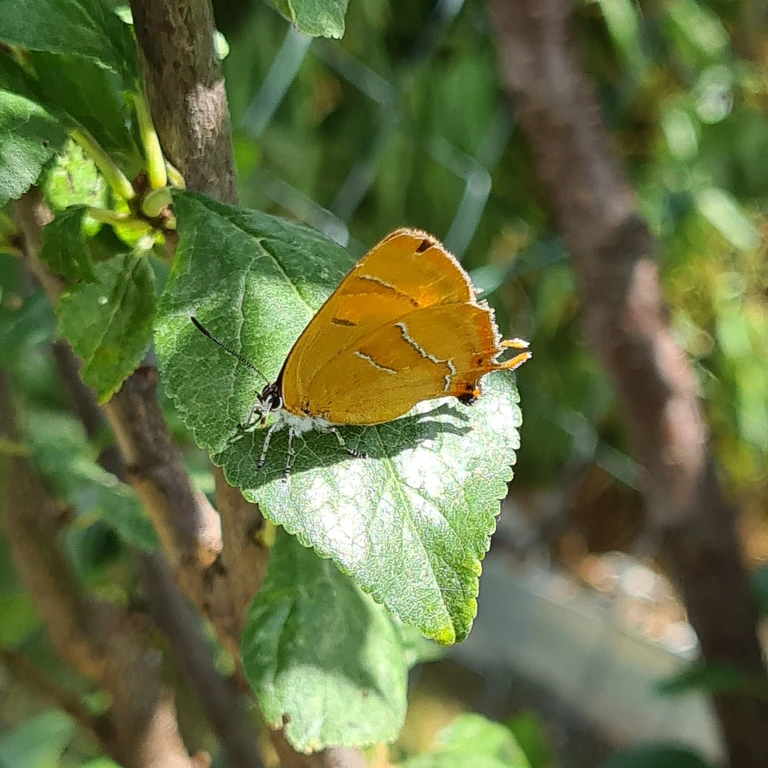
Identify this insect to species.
Thecla betulae
